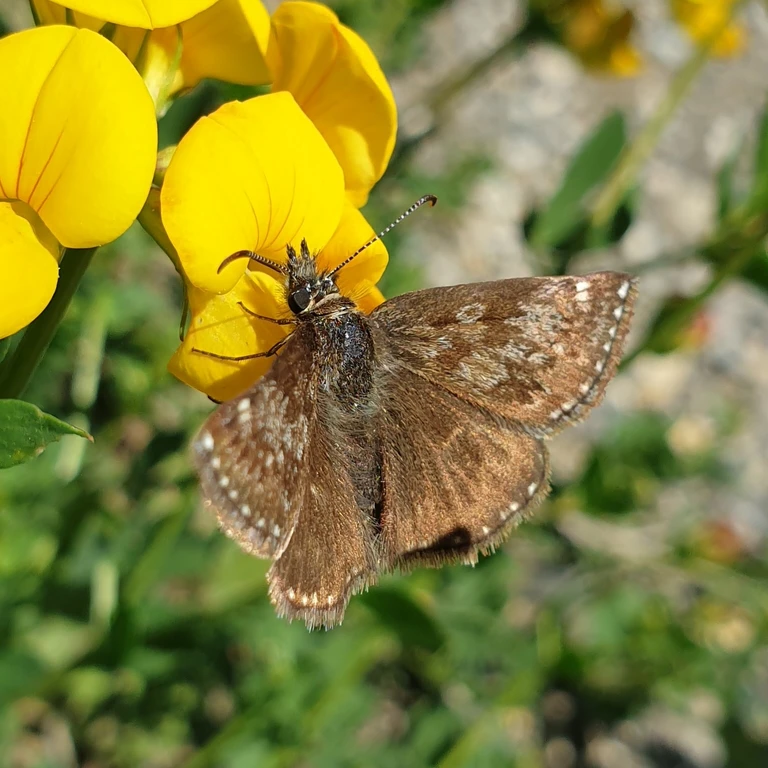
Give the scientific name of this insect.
Erynnis tages
